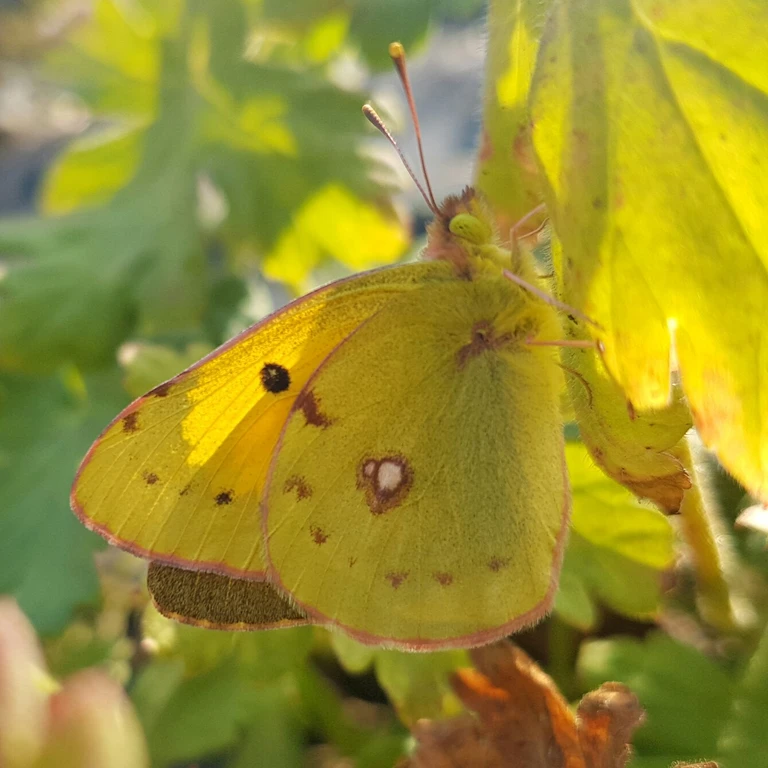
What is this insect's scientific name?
Colias croceus
